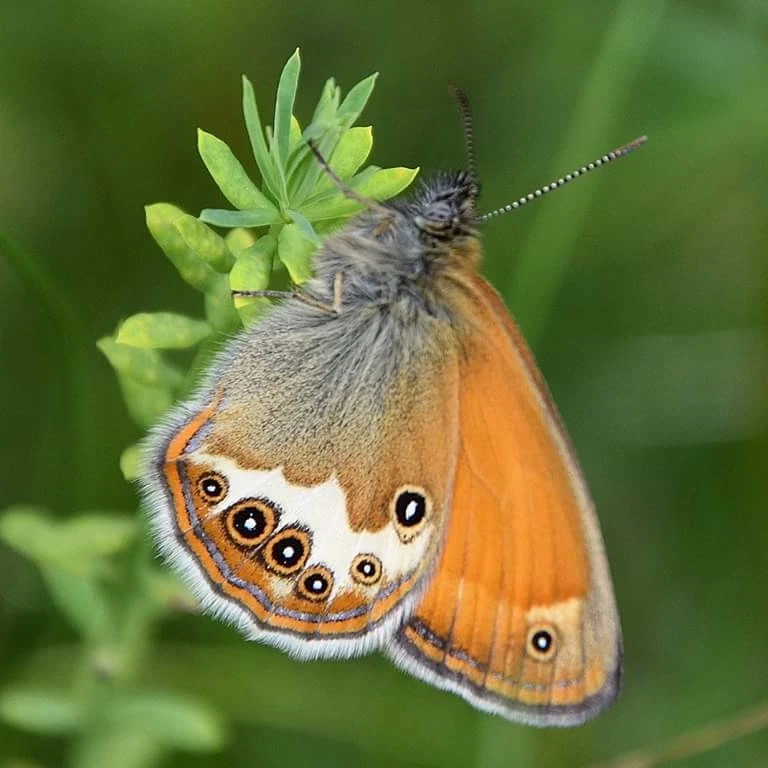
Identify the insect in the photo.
Coenonympha arcania
